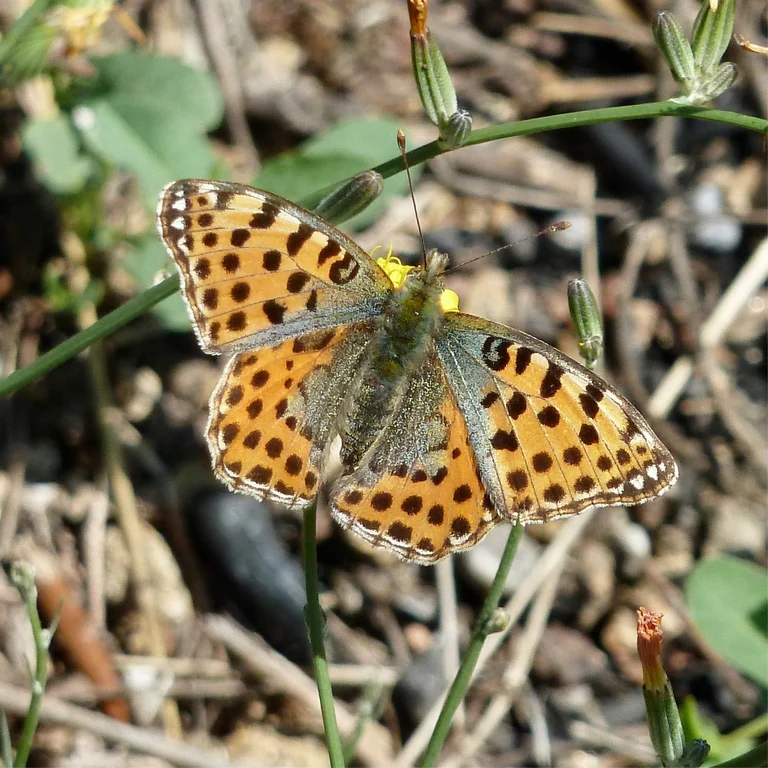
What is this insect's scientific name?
Issoria lathonia
